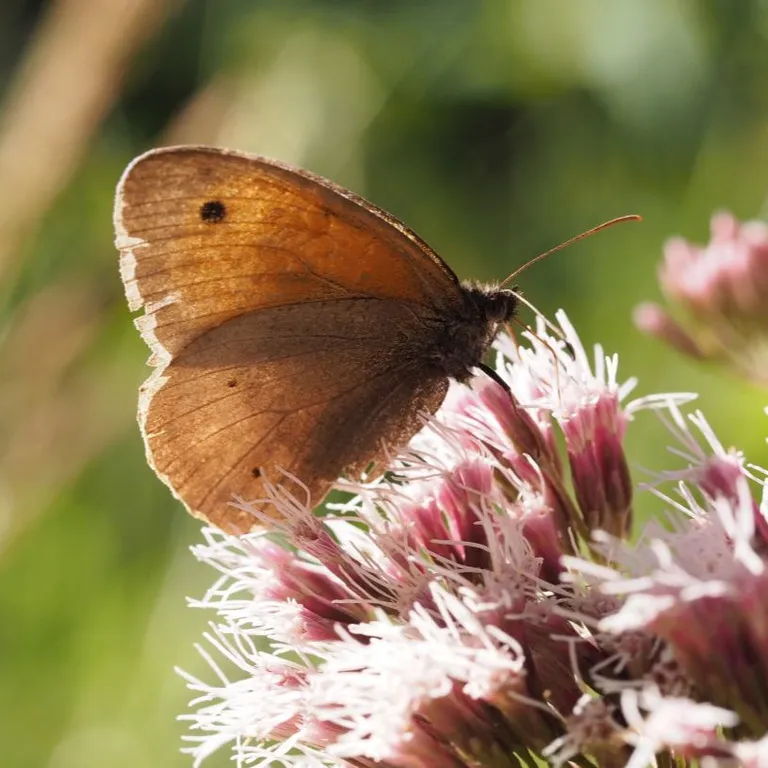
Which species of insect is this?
Maniola jurtina
